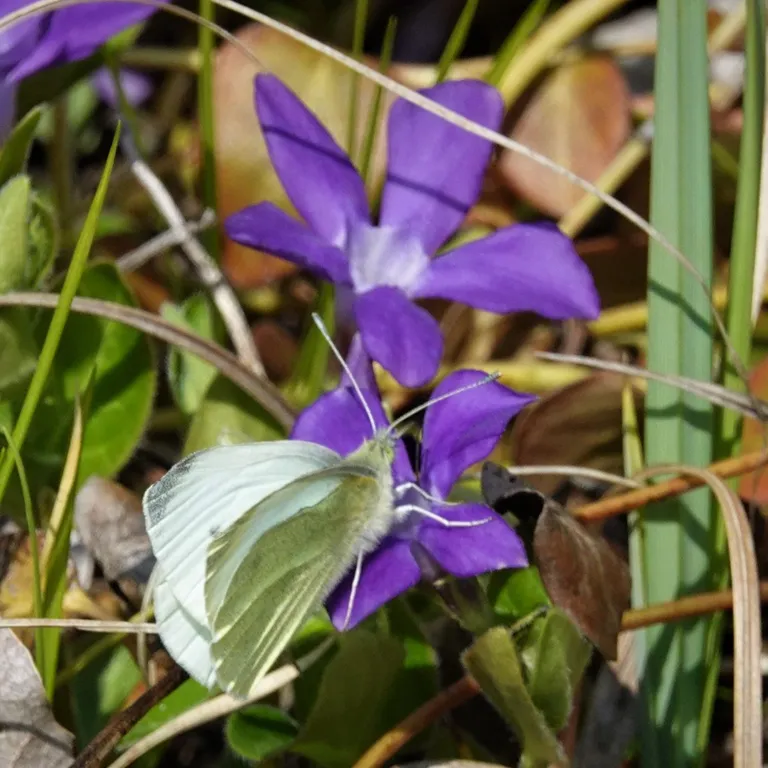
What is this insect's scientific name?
Pieris rapae
